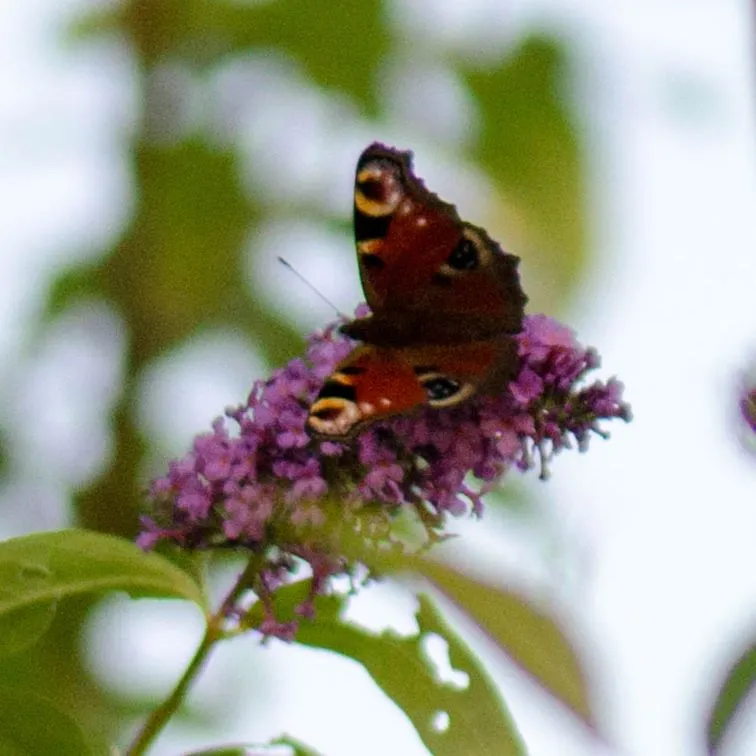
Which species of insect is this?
Aglais io
